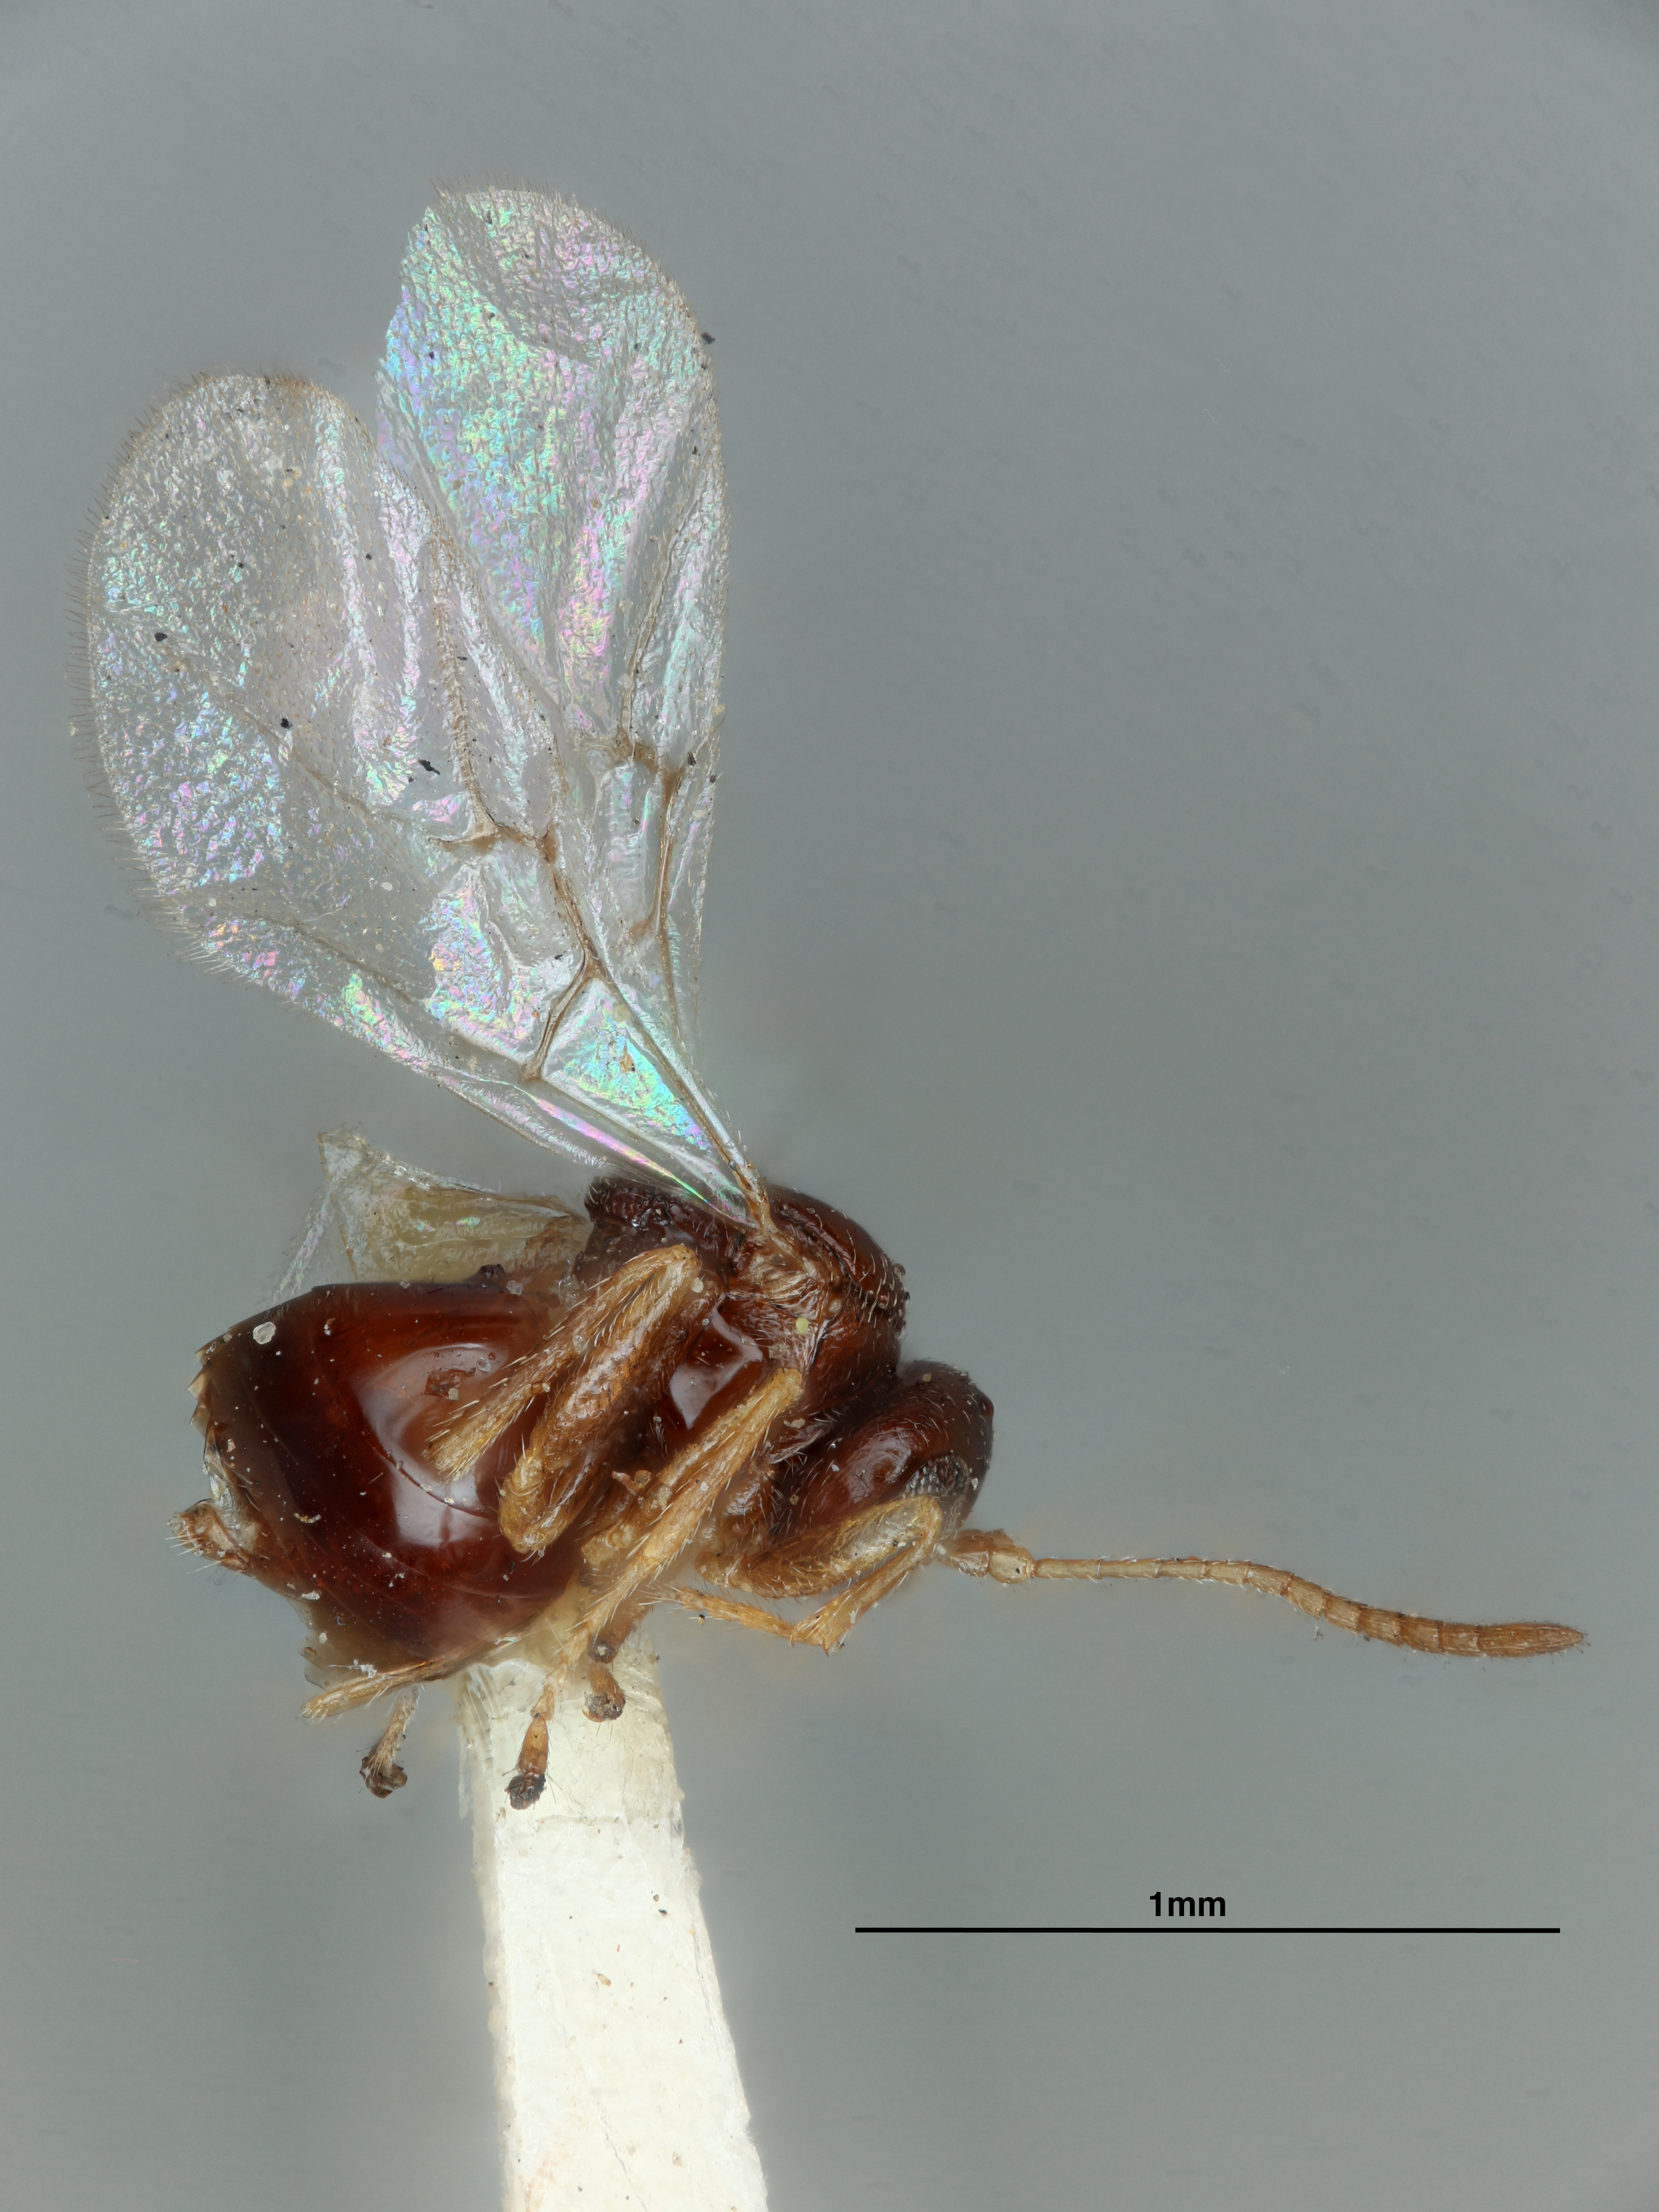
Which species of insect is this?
Dryophanta vesiculoides
